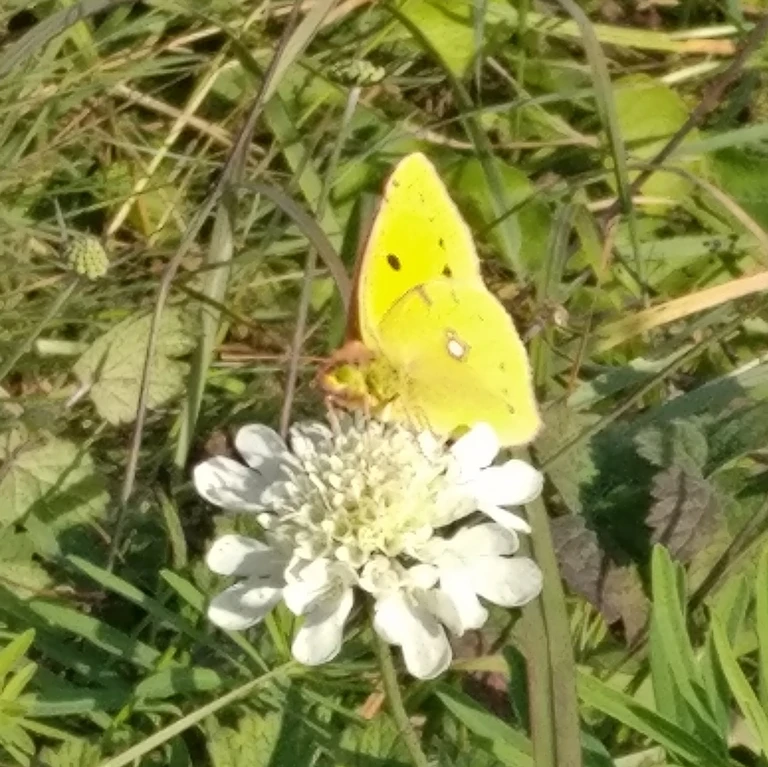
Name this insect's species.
Colias croceus
